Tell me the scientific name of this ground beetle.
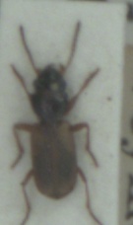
Bembidion laterale
